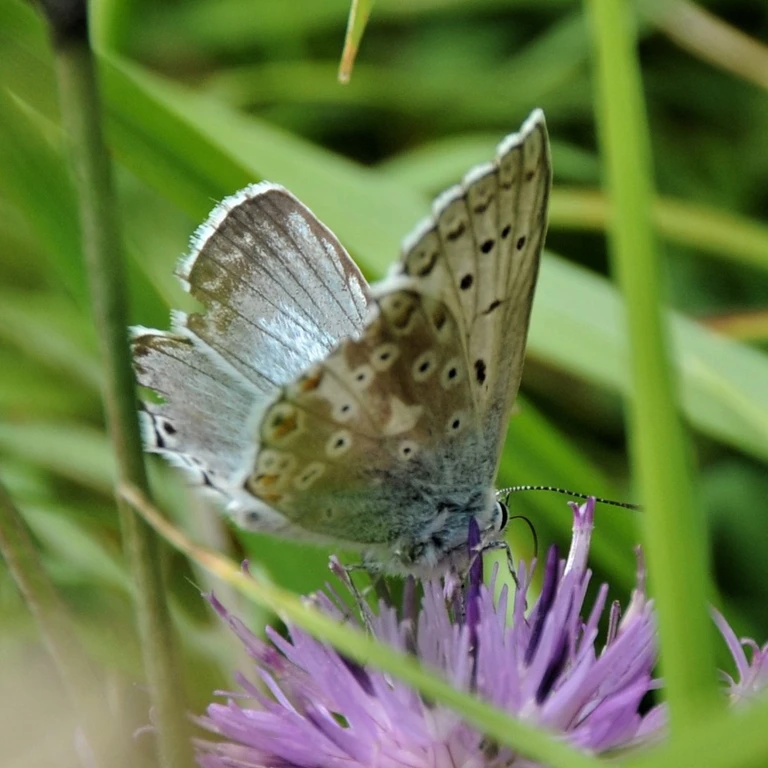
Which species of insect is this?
Lysandra coridon
